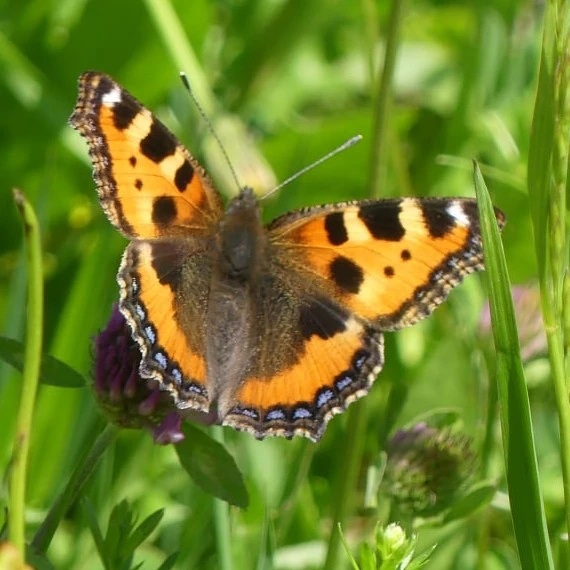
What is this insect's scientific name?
Aglais urticae
